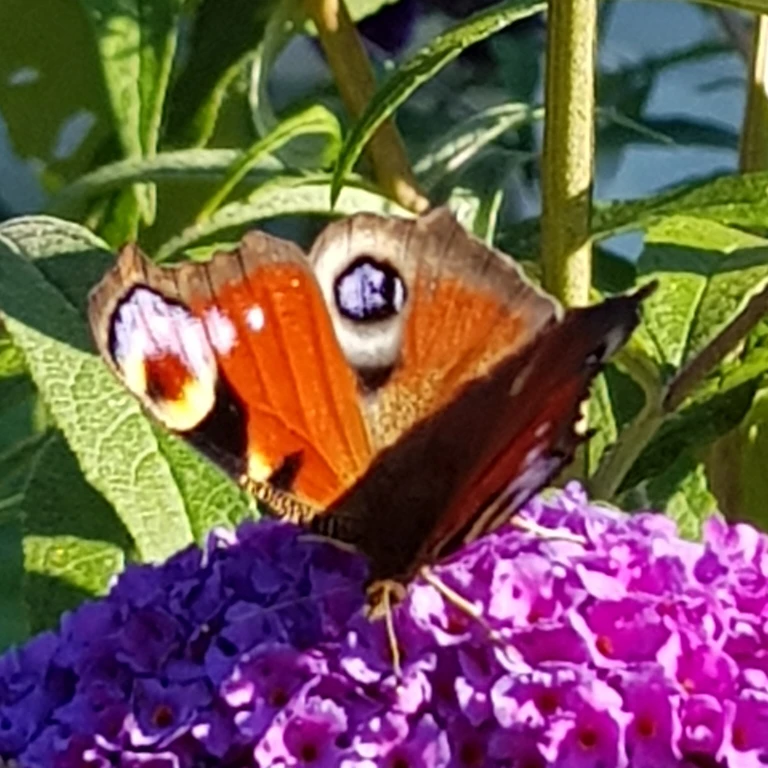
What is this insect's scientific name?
Aglais io
